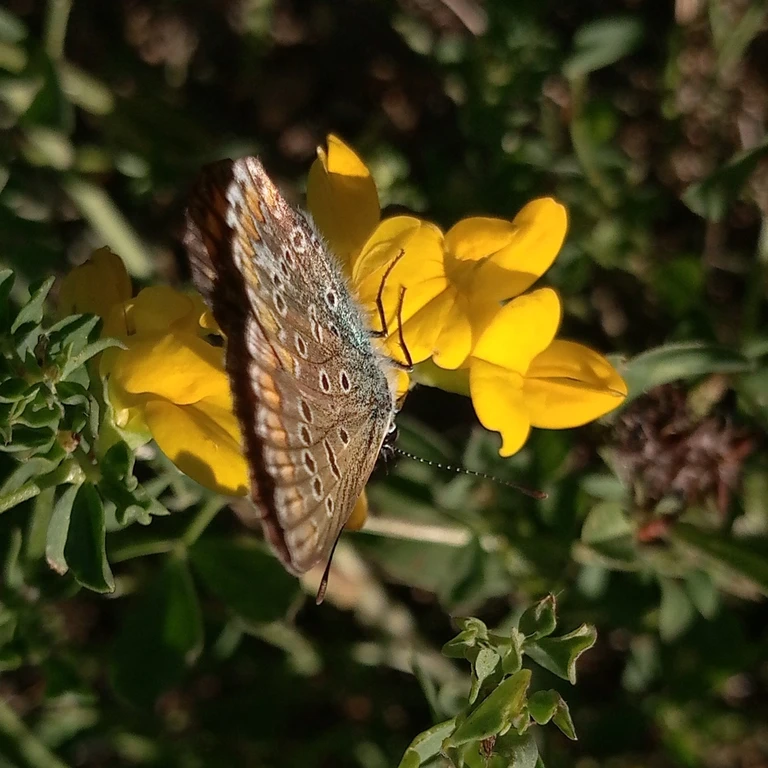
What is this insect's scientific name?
Polyommatus icarus
